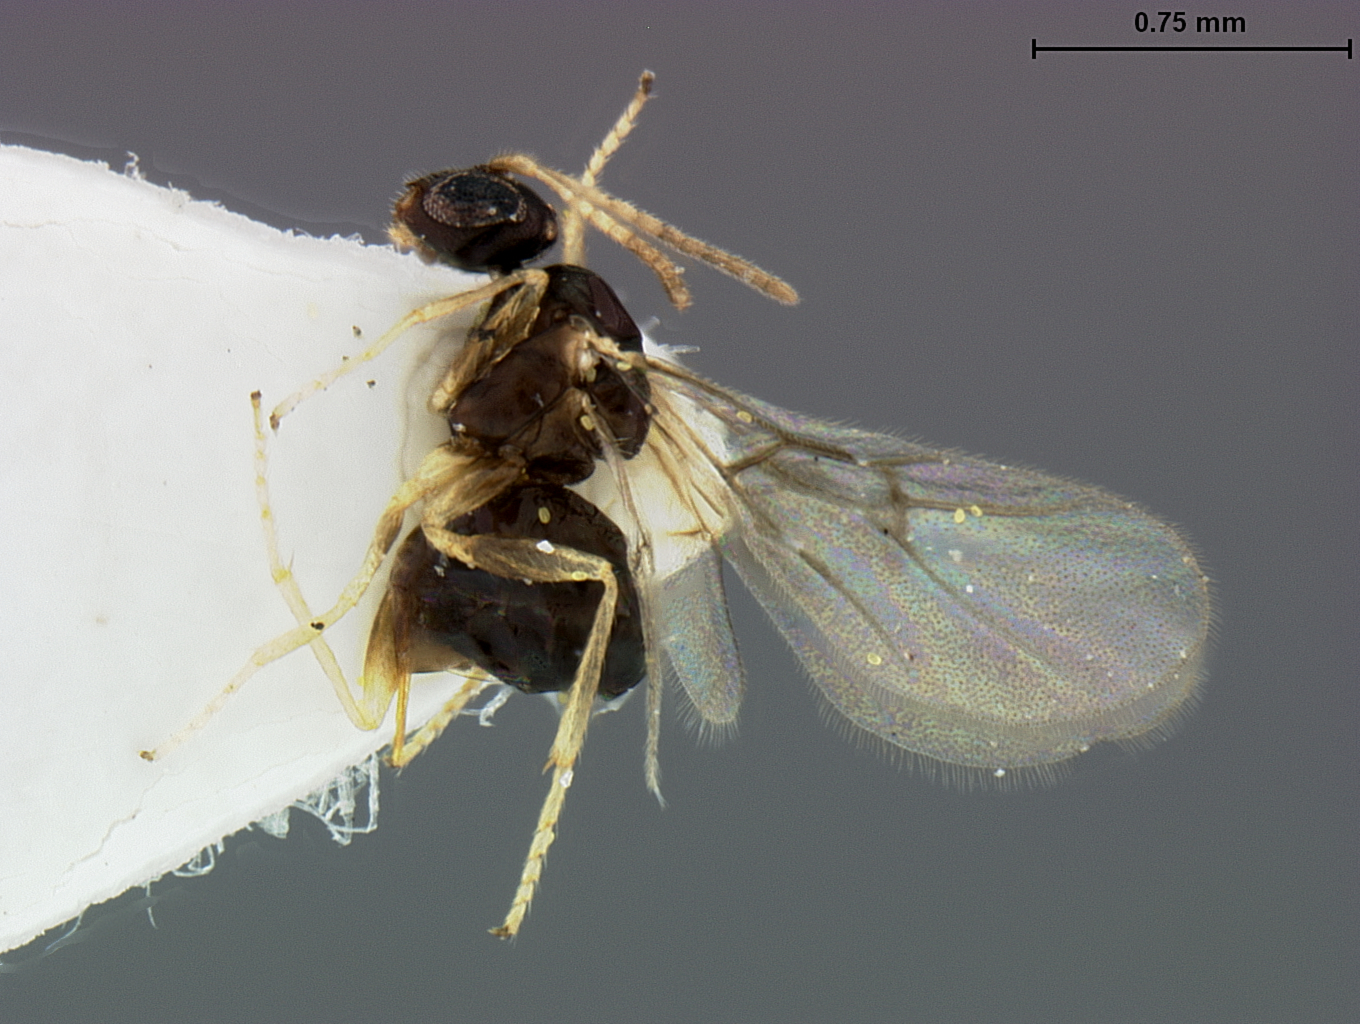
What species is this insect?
Neuroterus chapmanii
